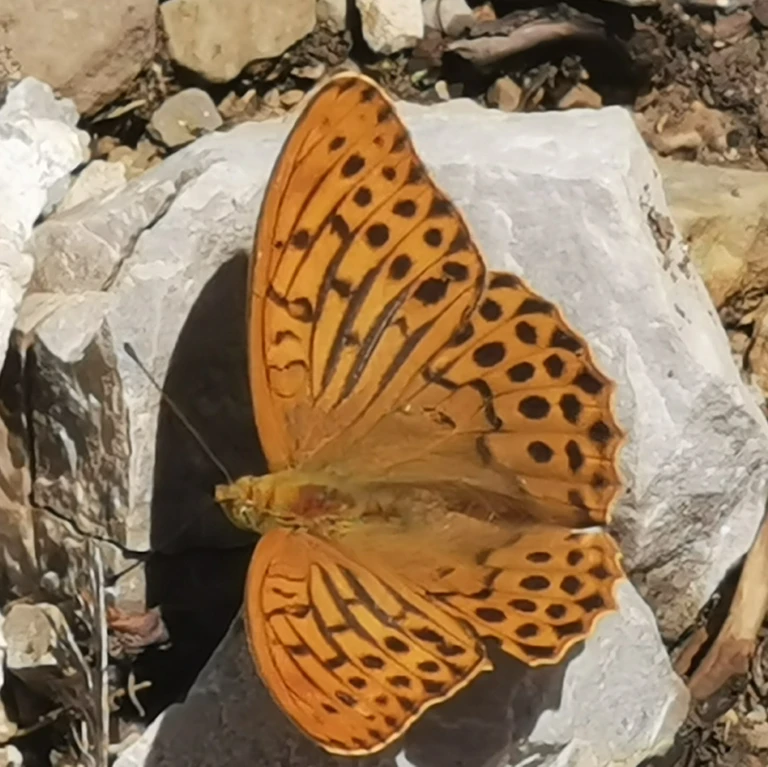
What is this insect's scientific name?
Argynnis paphia
